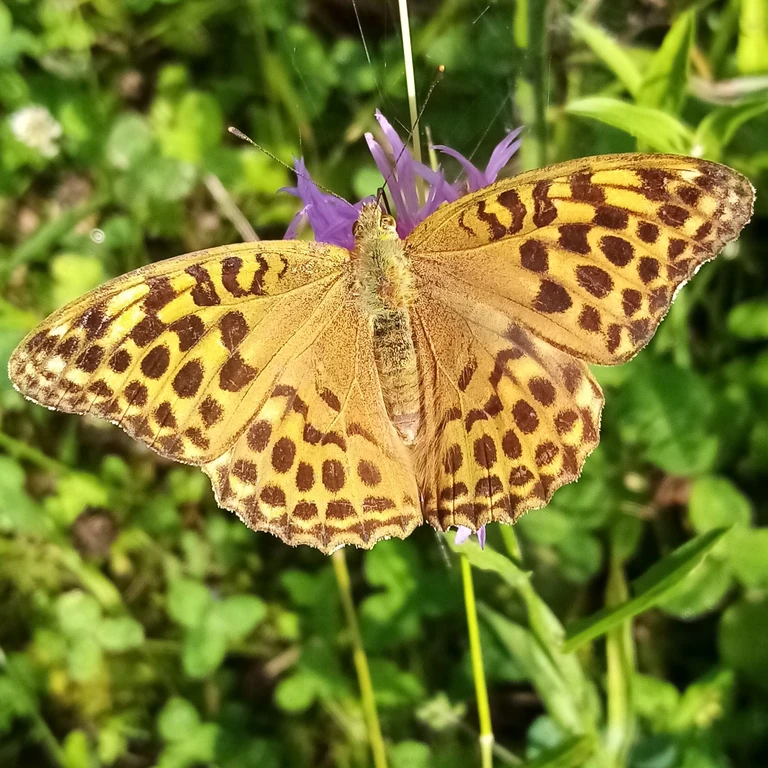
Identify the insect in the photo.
Argynnis paphia
